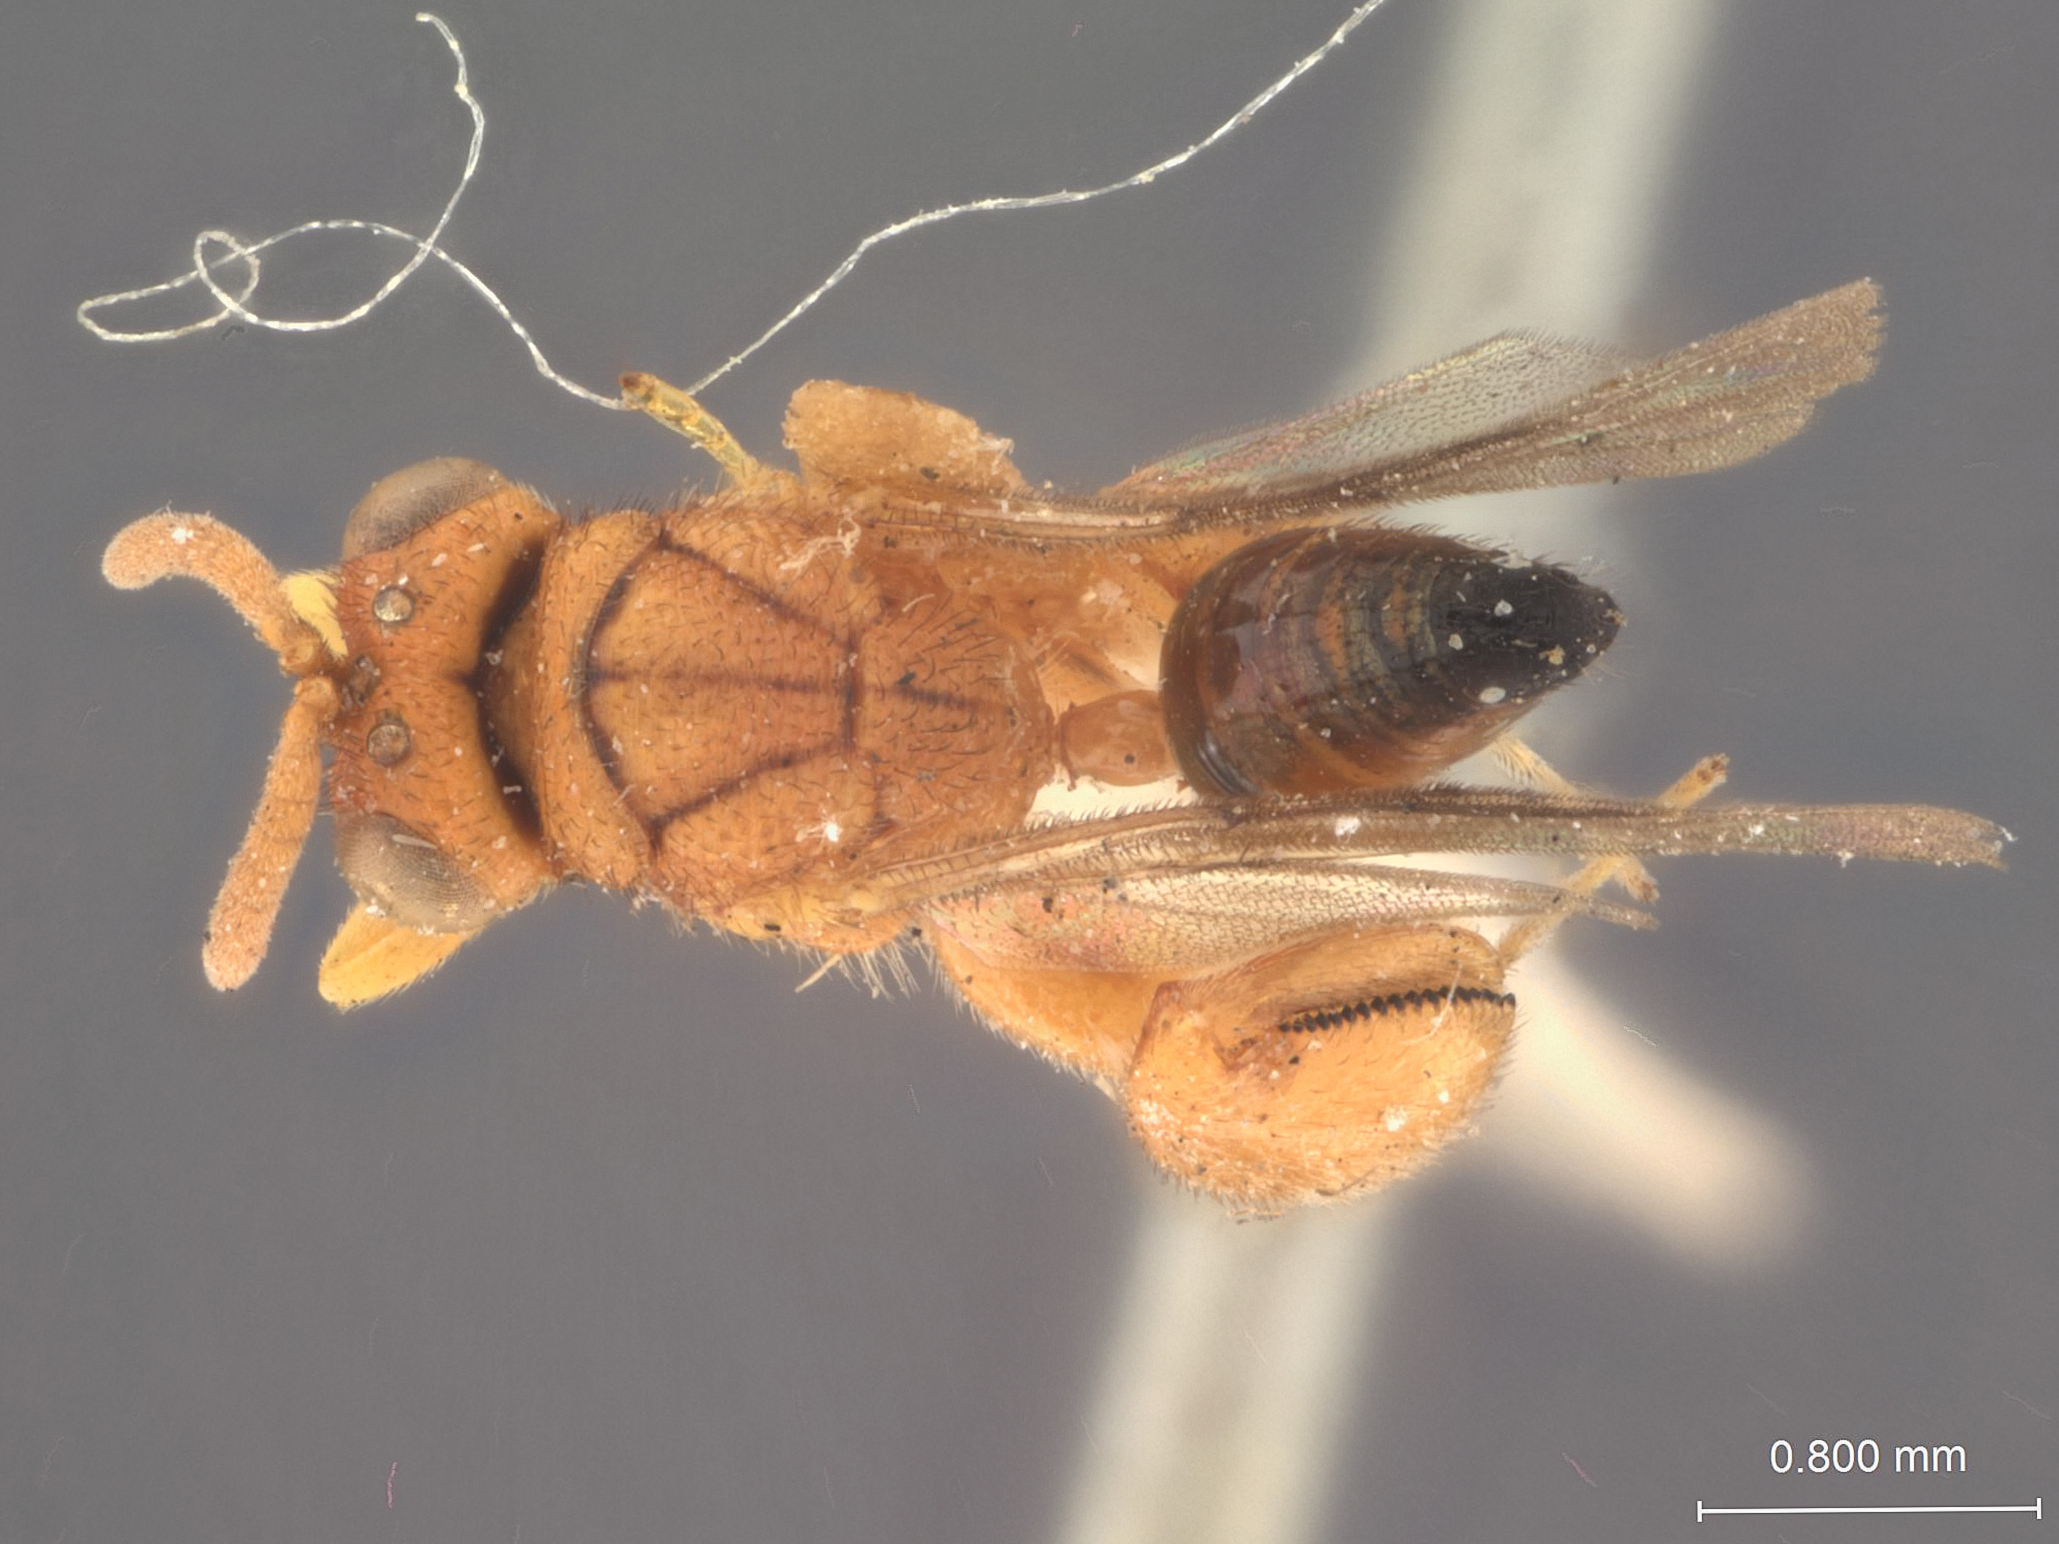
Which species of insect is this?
Spilochalcis clora
